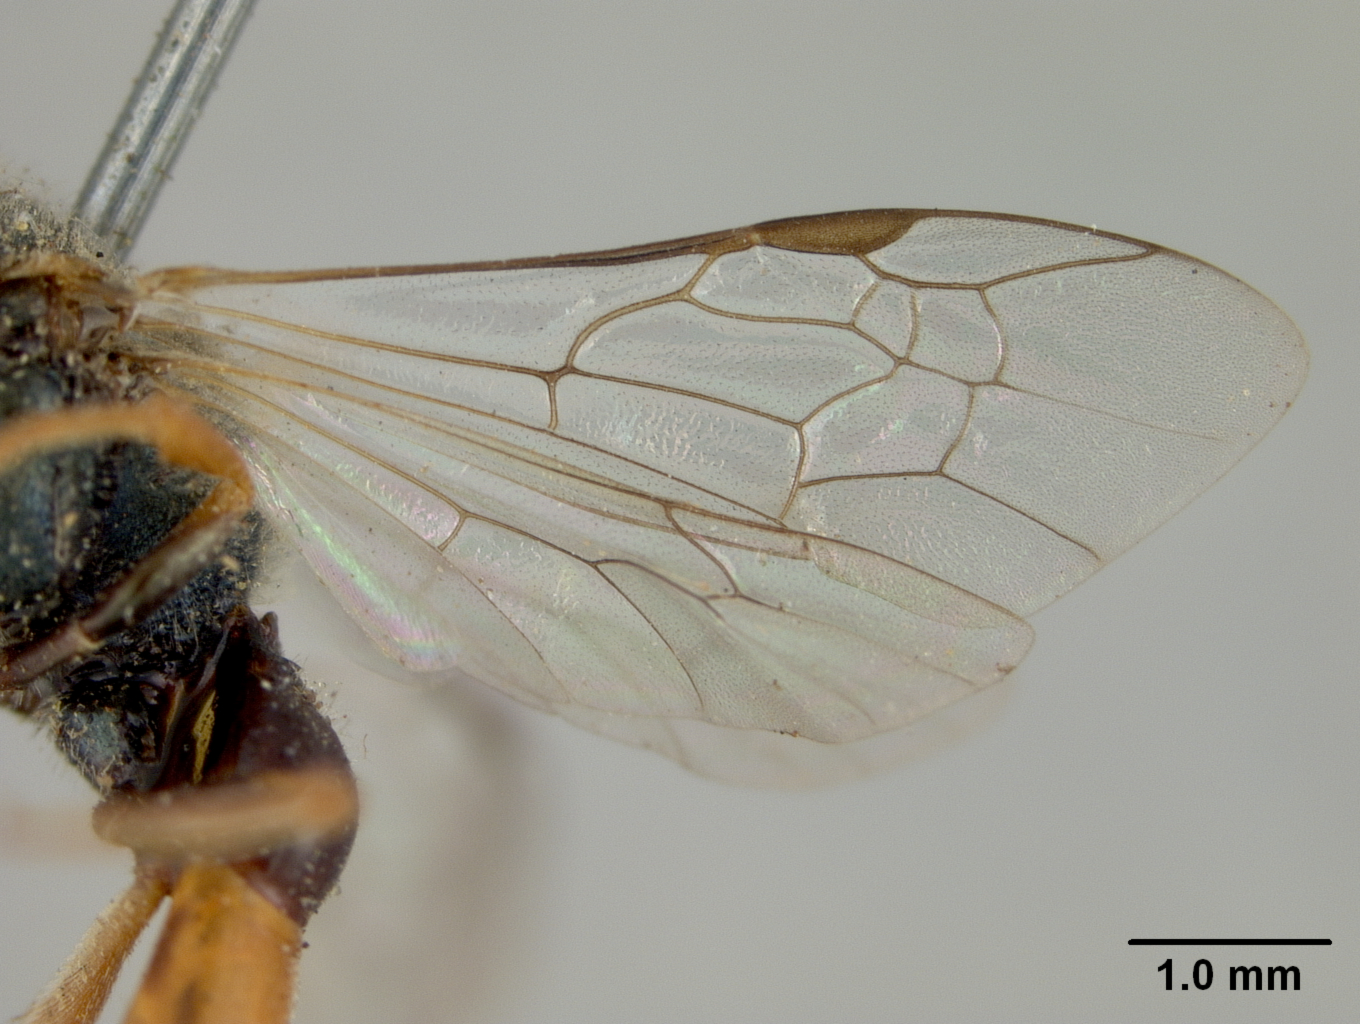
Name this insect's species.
Rhopalictus callicladurus
